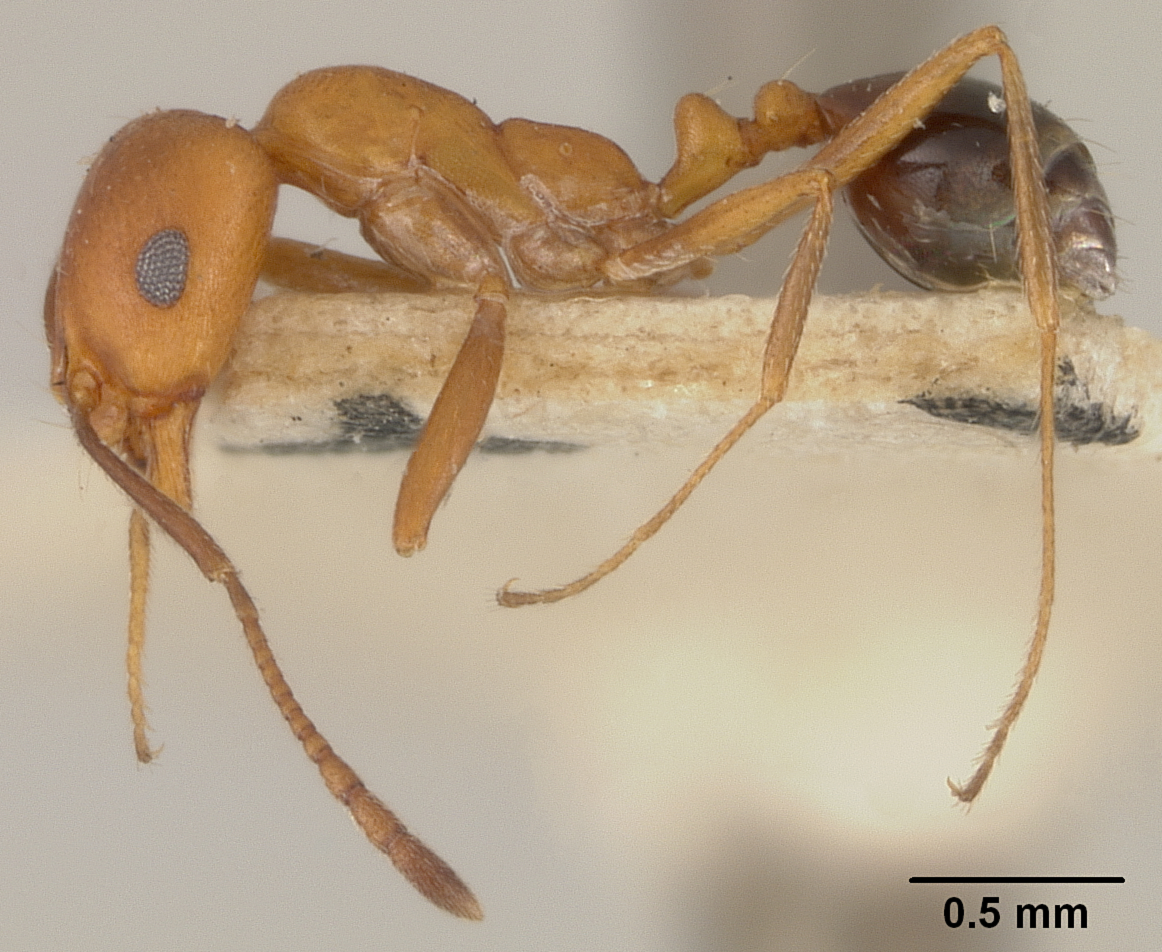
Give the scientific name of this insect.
Monomorium venustum
